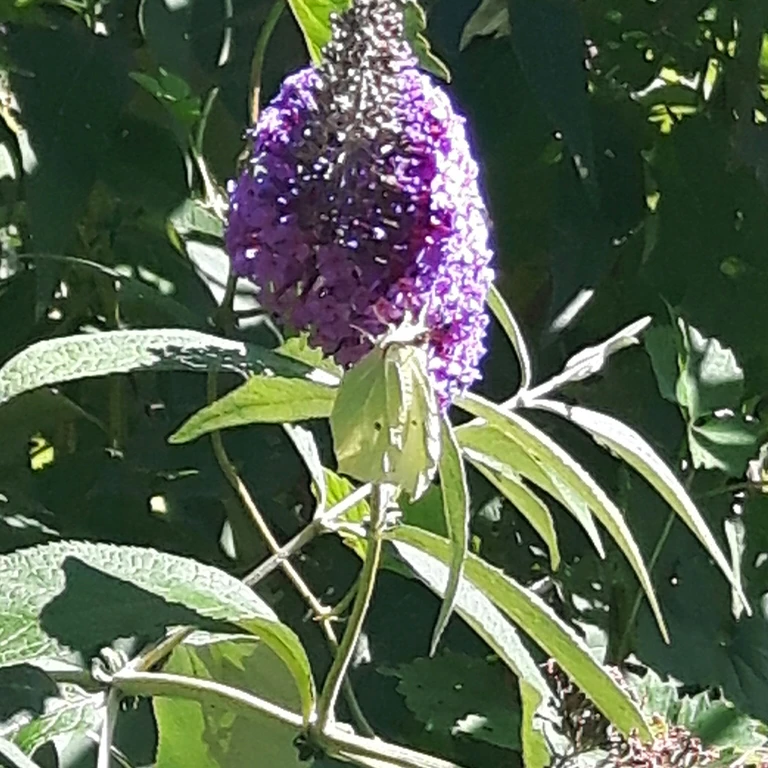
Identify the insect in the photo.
Gonepteryx rhamni
